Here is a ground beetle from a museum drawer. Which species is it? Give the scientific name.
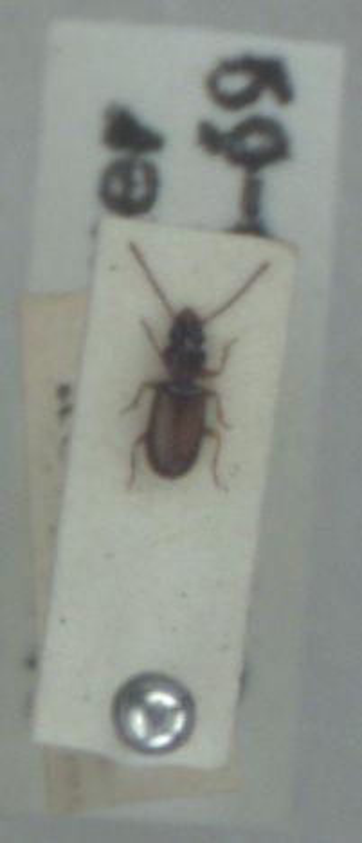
Perileptus areolatus
